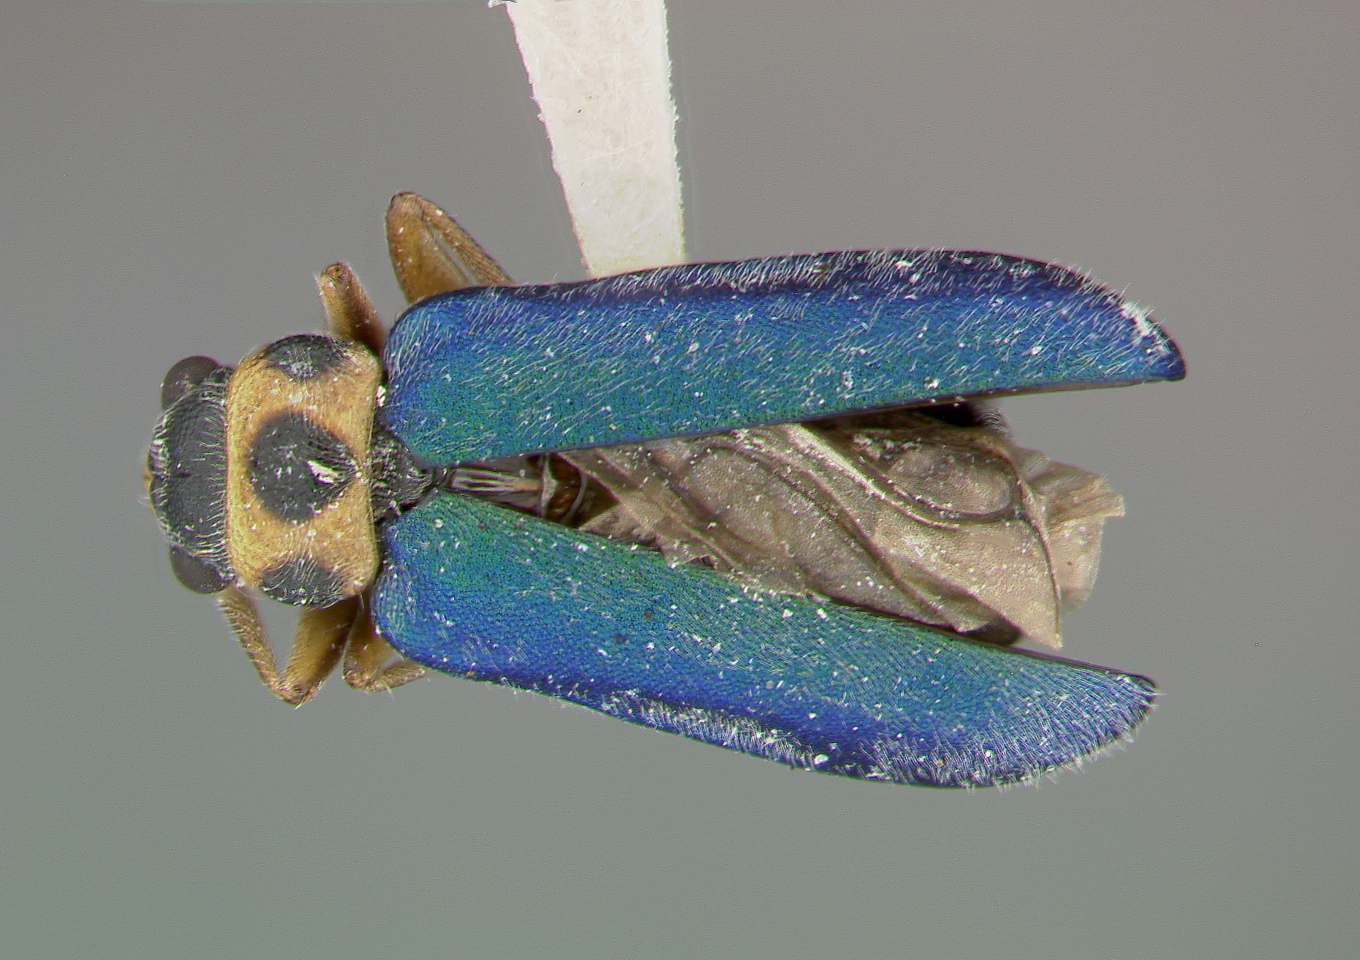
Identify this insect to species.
Apophylia trinotata
